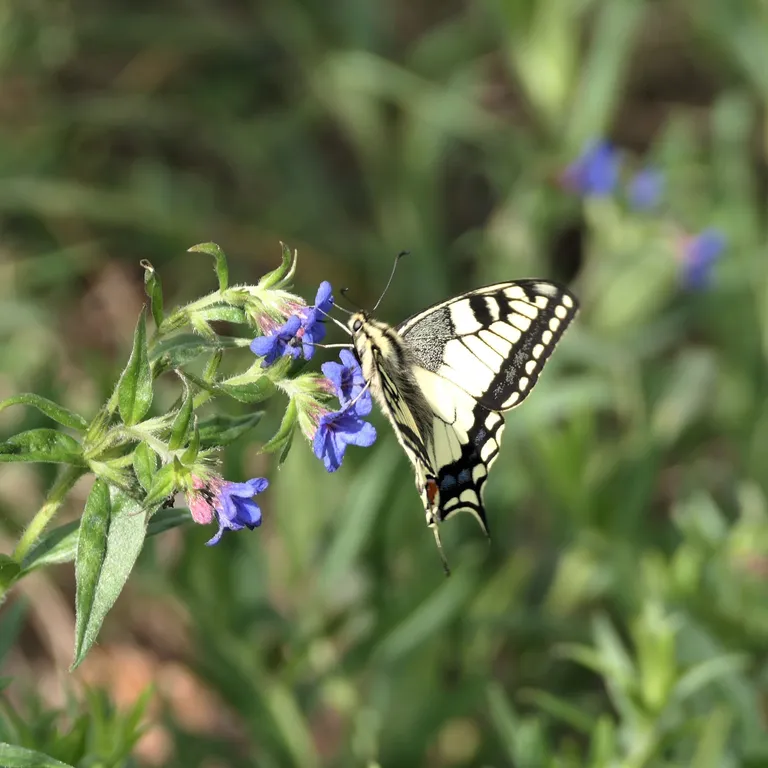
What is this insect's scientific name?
Papilio machaon
